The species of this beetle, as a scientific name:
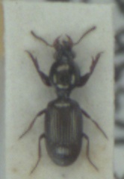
Dyschirius impunctipennis
